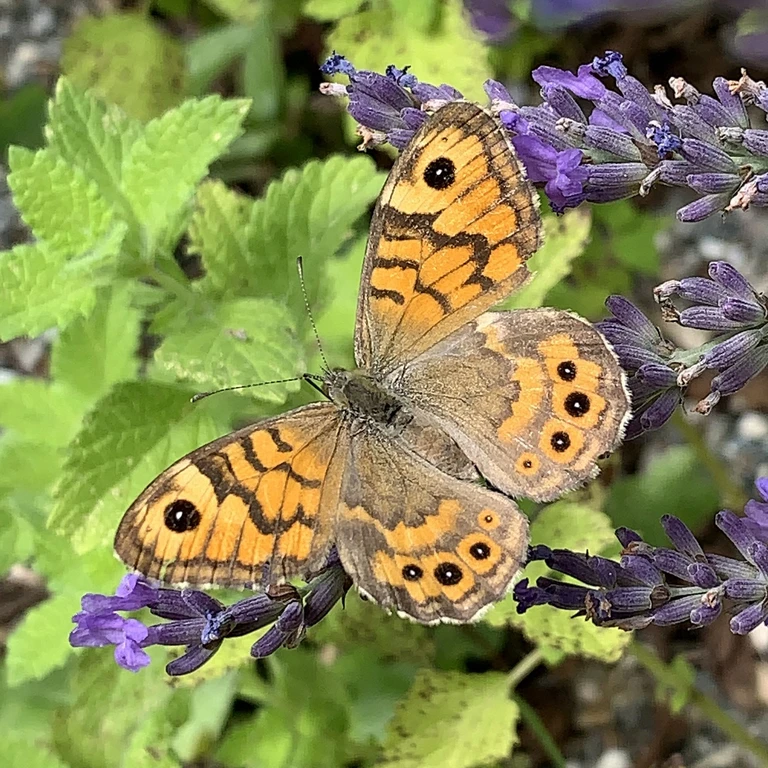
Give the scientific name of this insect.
Lasiommata megera (also Pararge megera)
